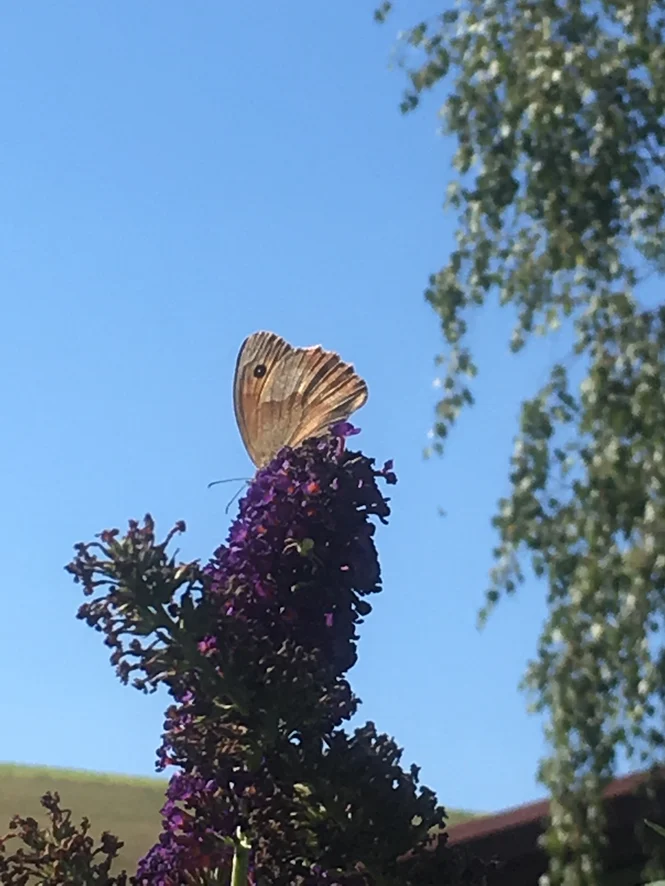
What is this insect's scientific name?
Maniola jurtina
